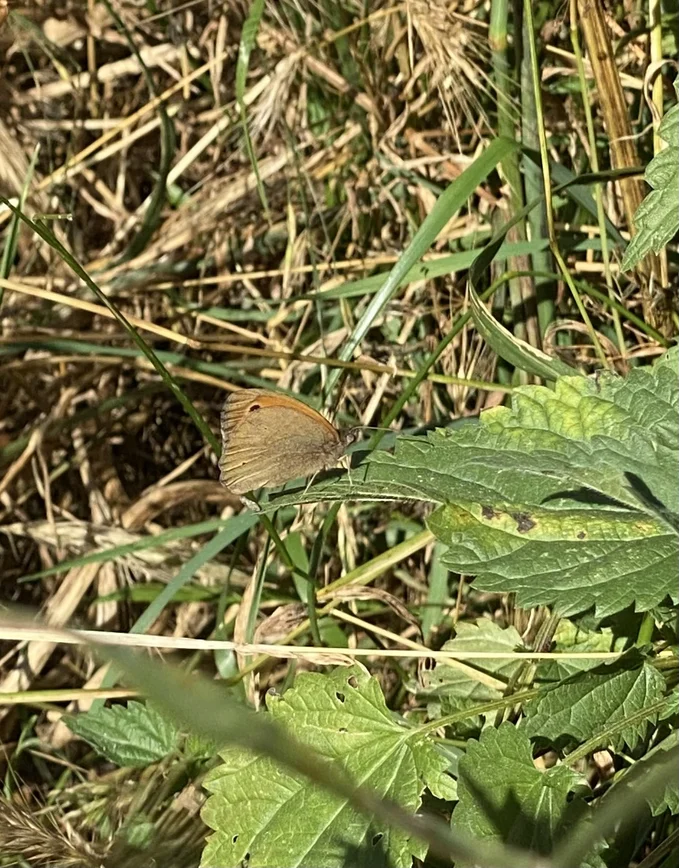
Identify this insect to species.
Maniola jurtina
